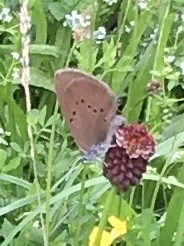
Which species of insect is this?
Phengaris nausithous (also Maculinea nausithous)
